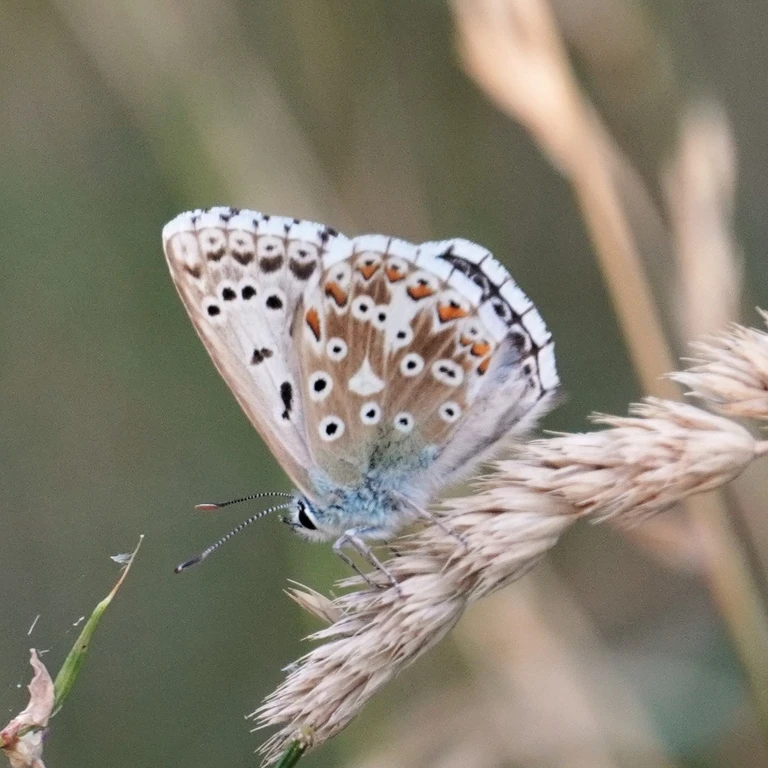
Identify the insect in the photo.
Lysandra coridon
